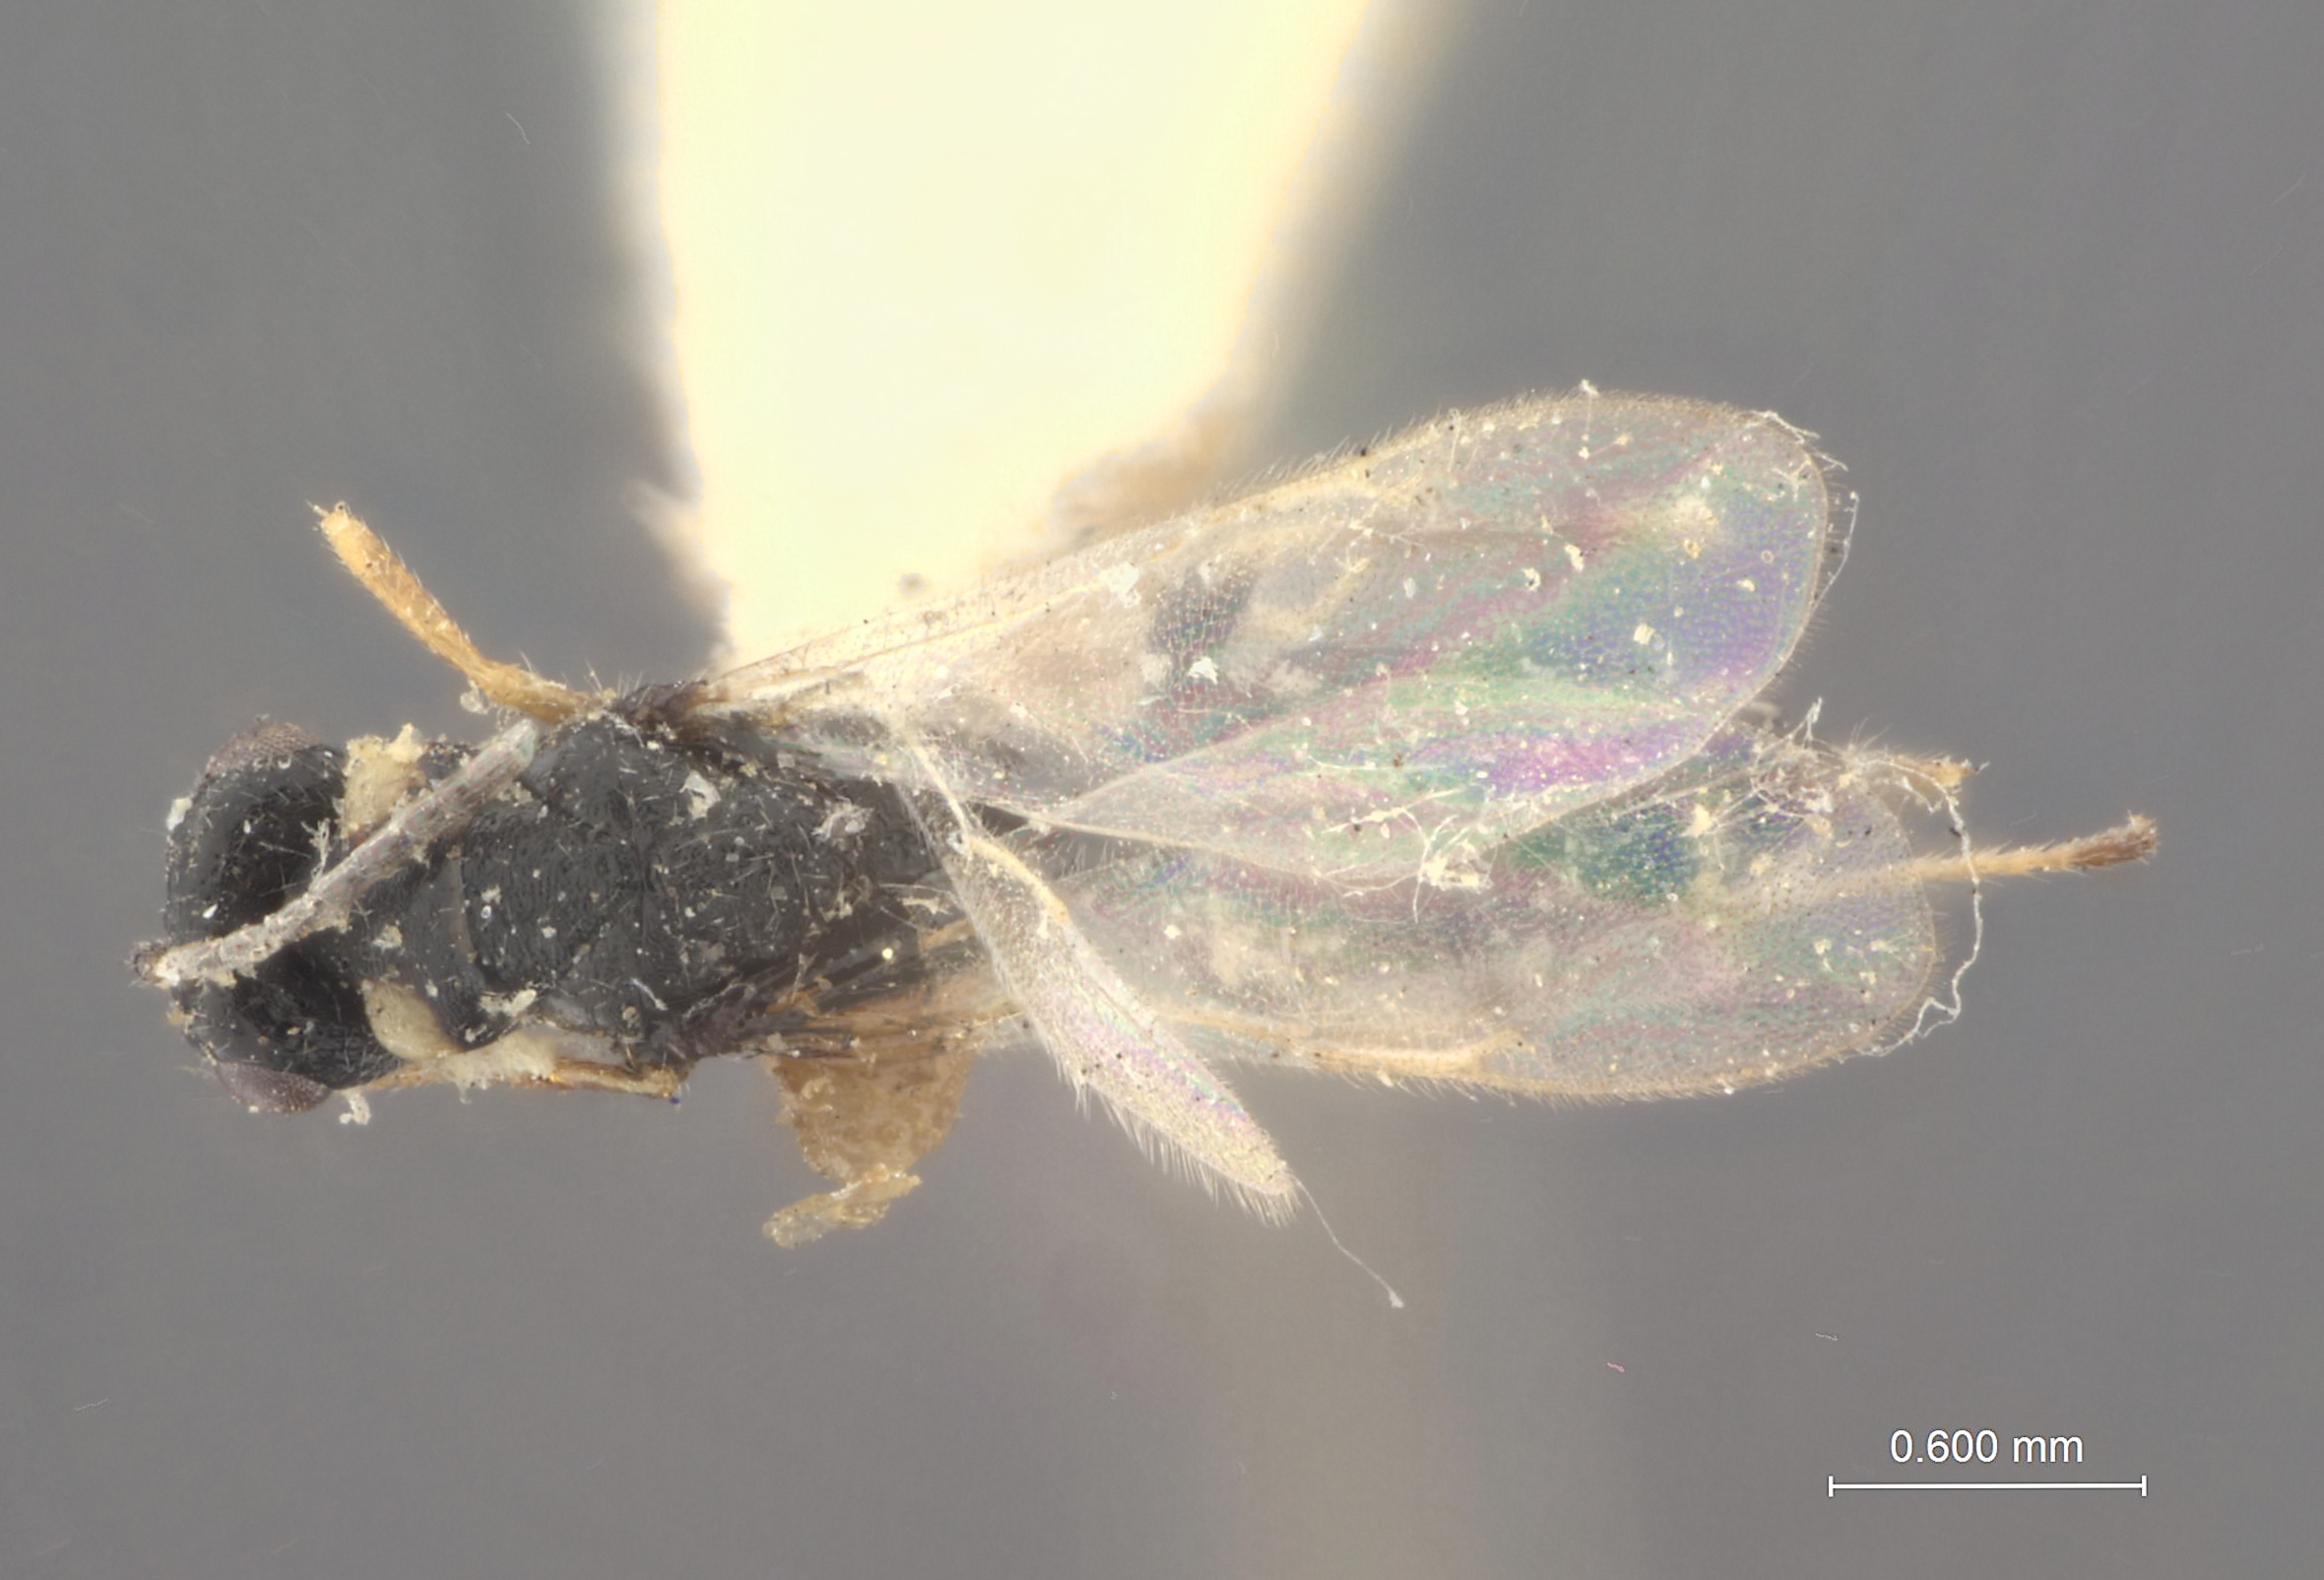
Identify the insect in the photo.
Harmolita phalaridis
